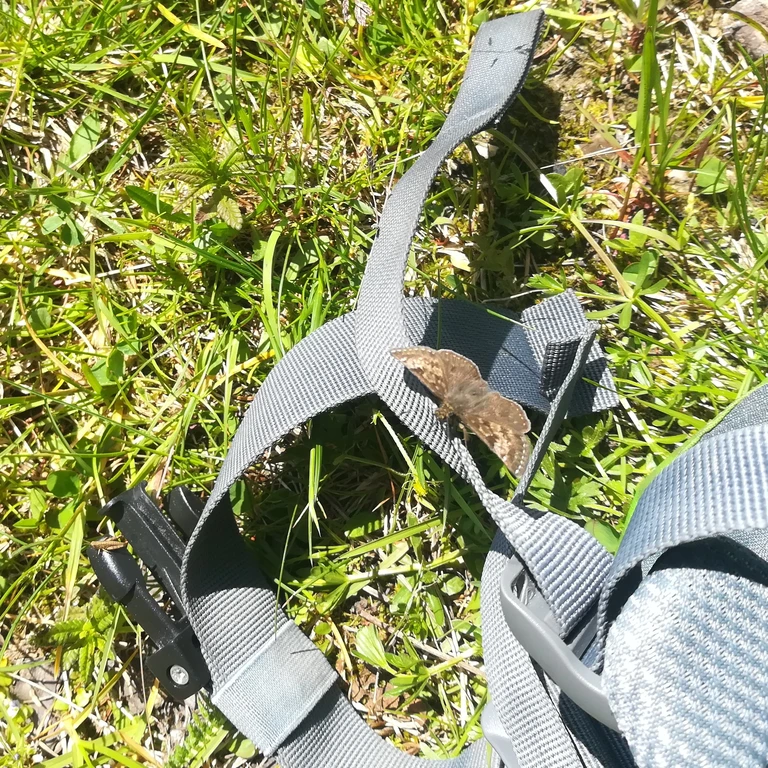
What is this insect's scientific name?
Erynnis tages
